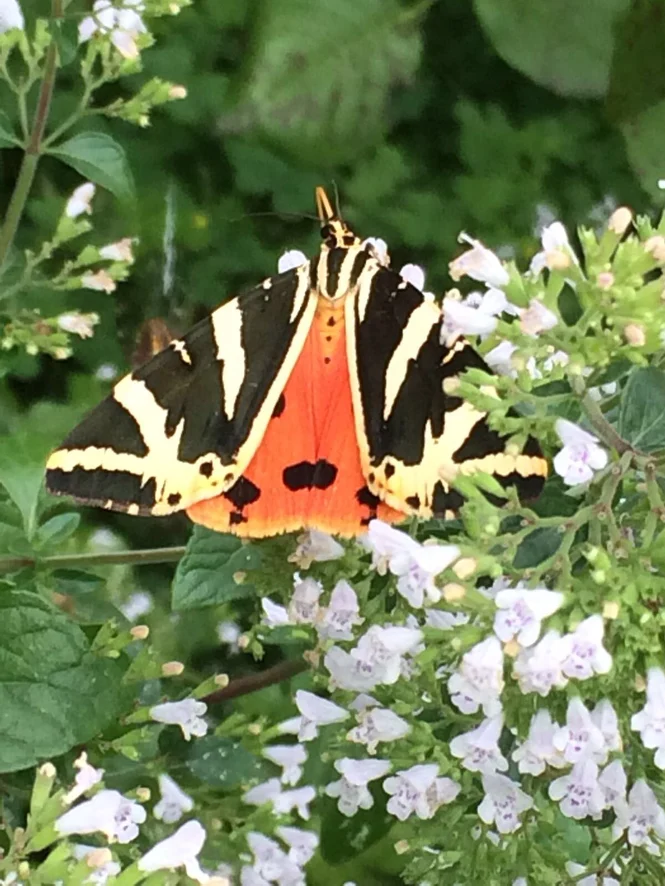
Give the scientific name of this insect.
Euplagia quadripunctaria
